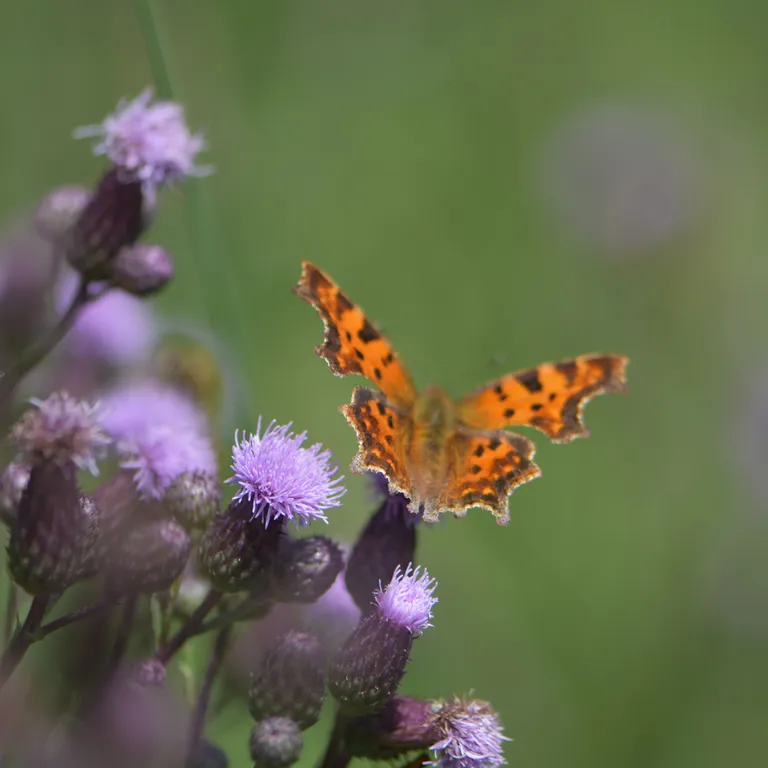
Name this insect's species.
Polygonia c-album
